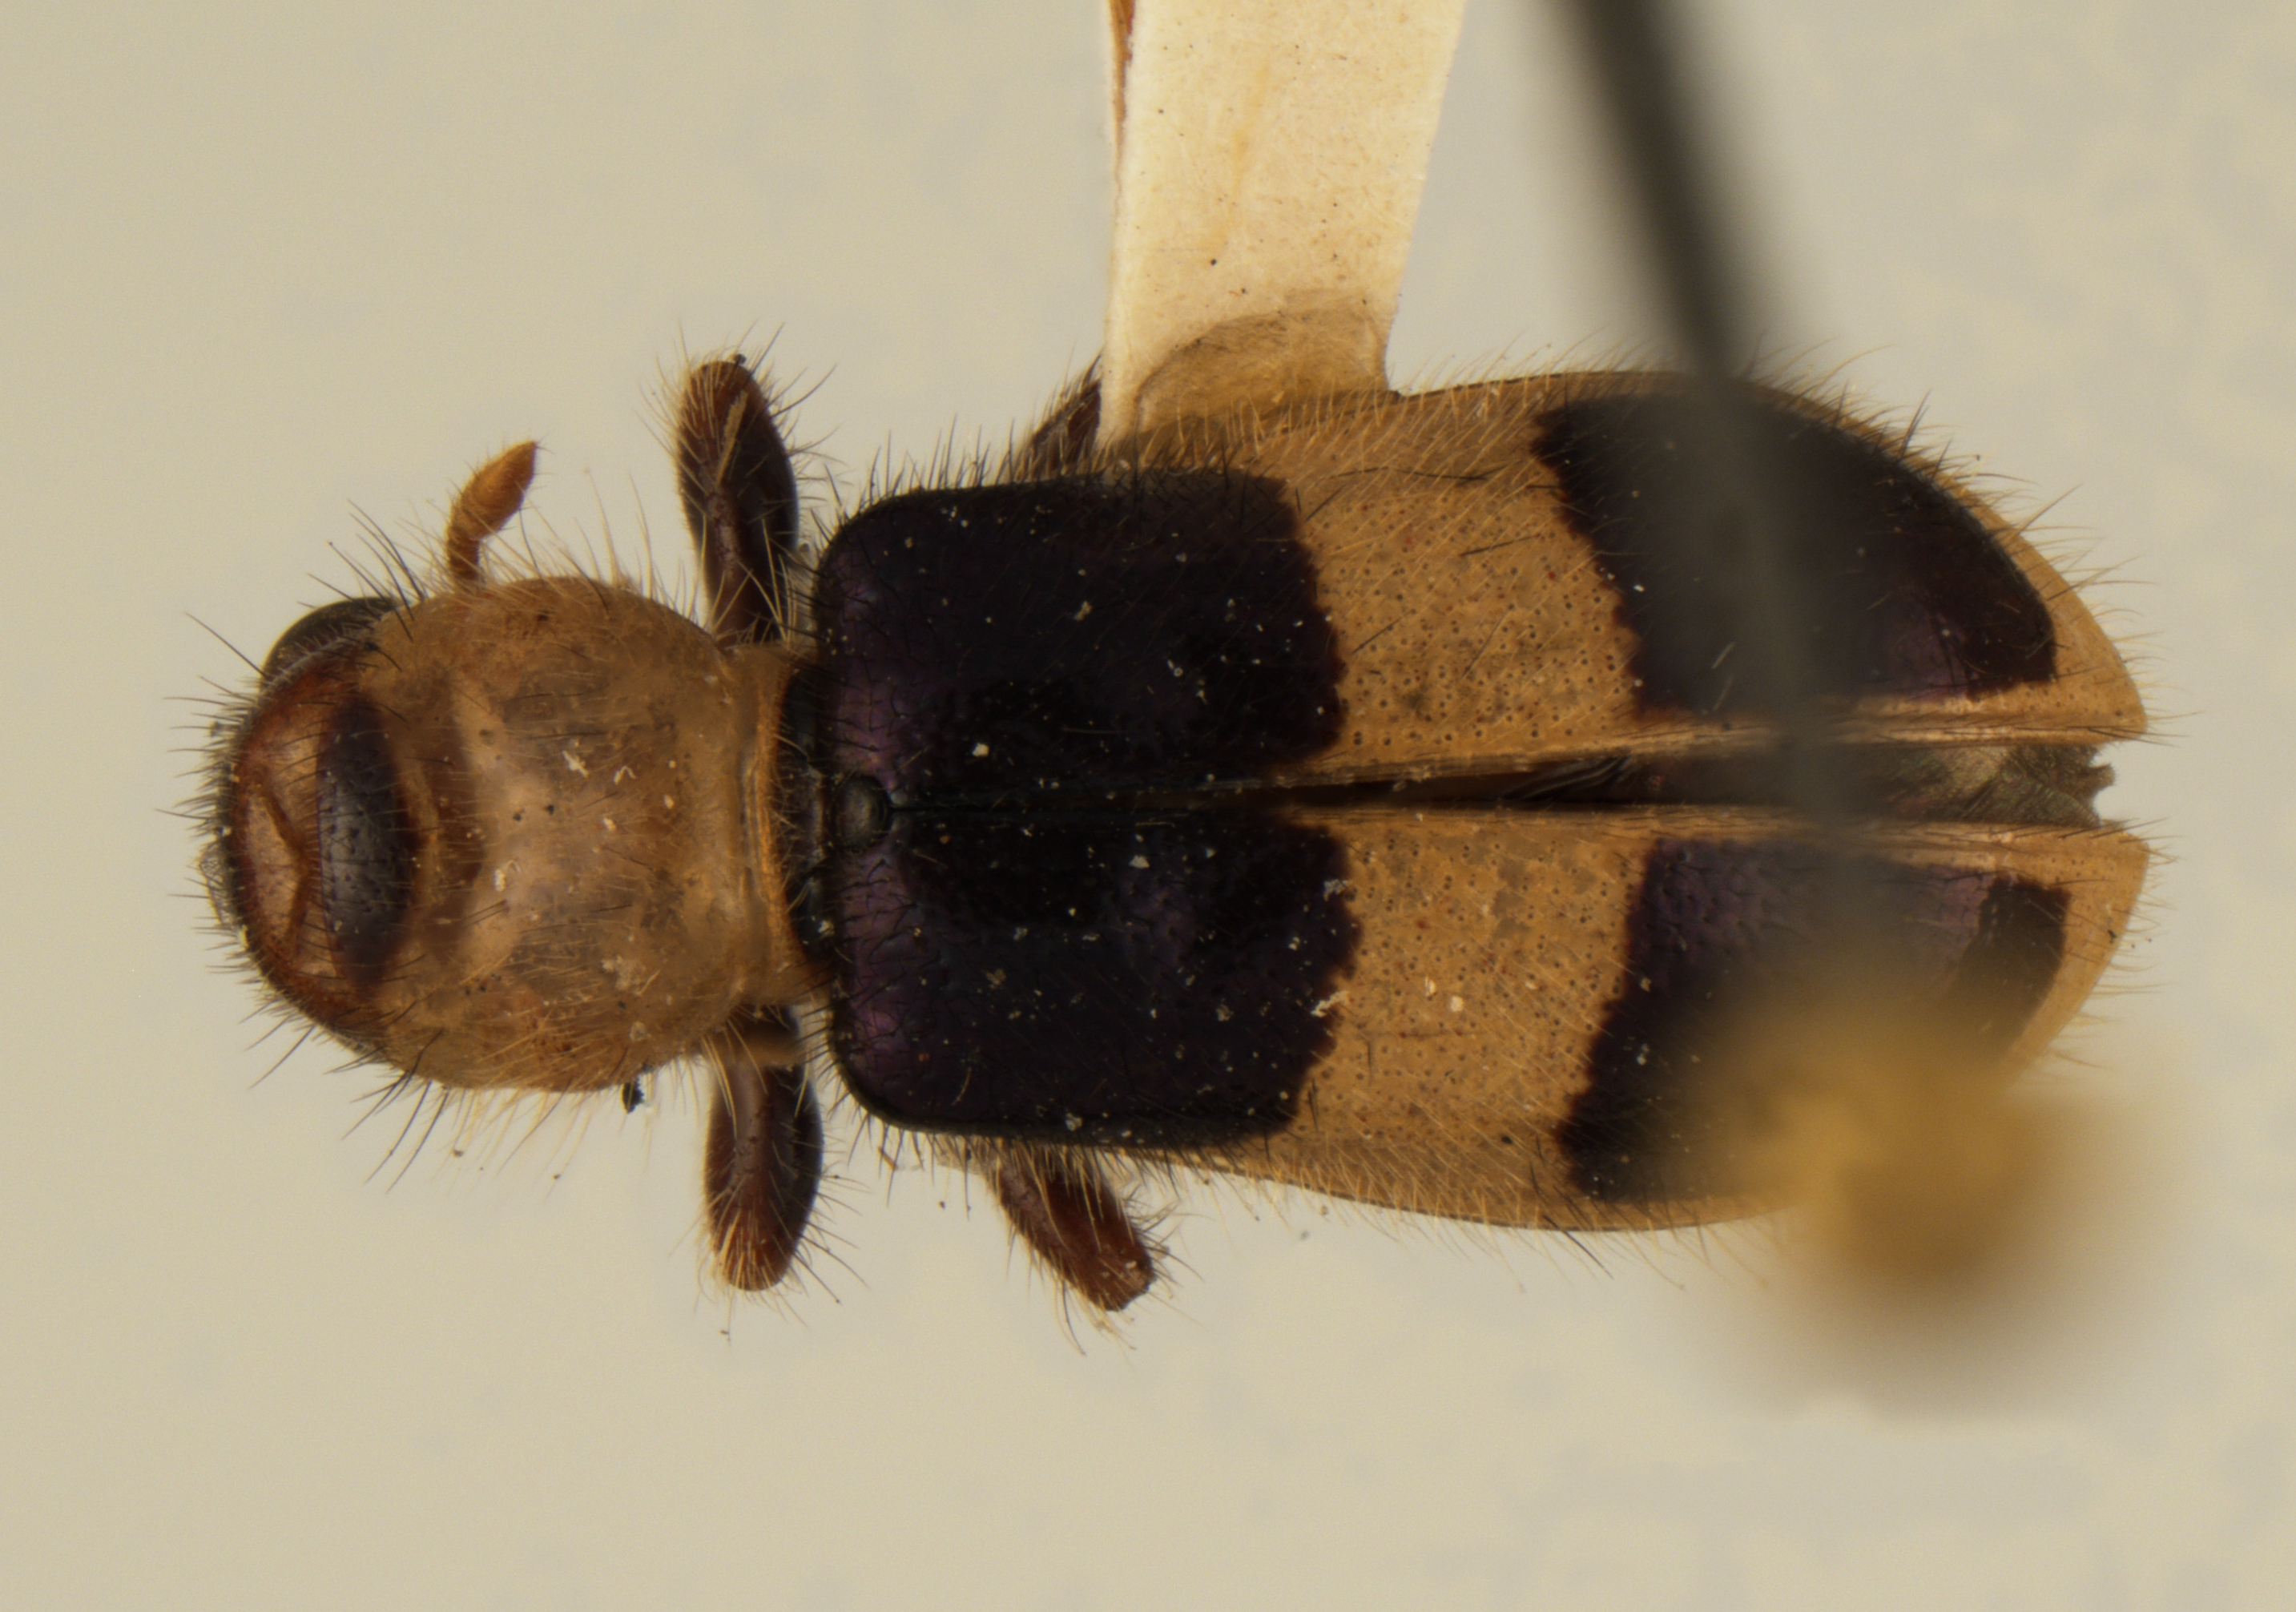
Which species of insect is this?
Enoclerus dichrous
